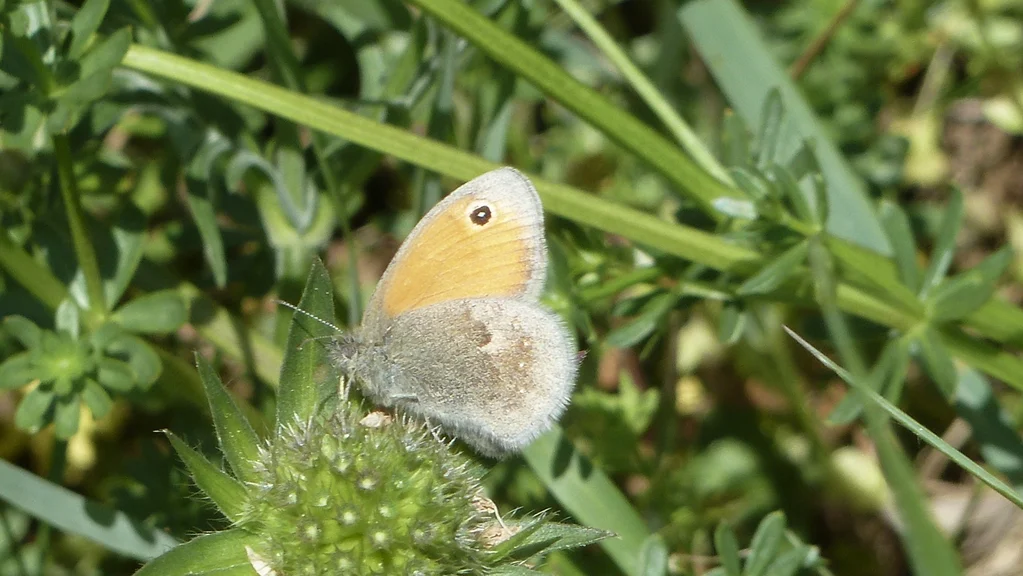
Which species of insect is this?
Coenonympha pamphilus
